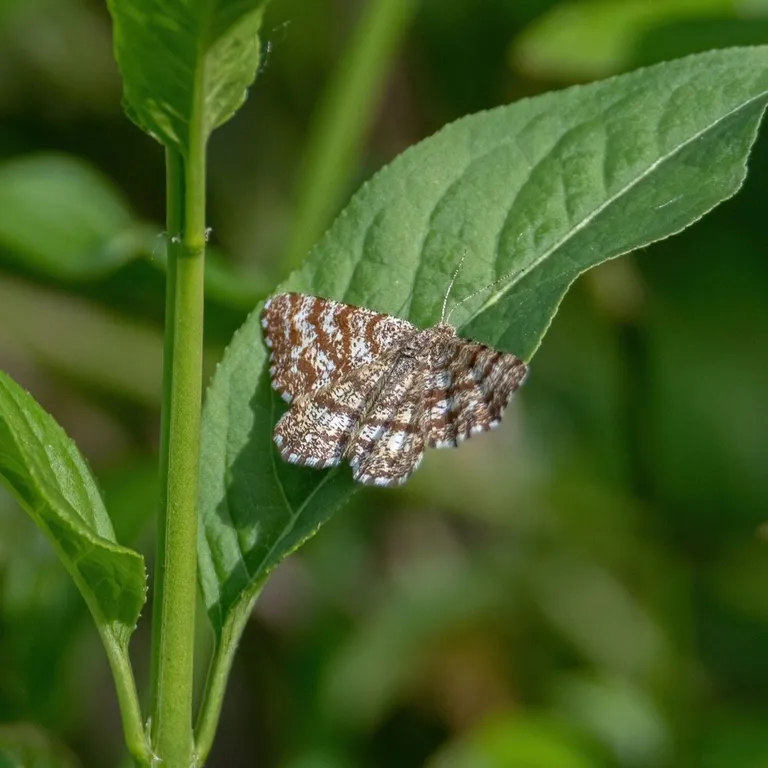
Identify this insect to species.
Ematurga atomaria
